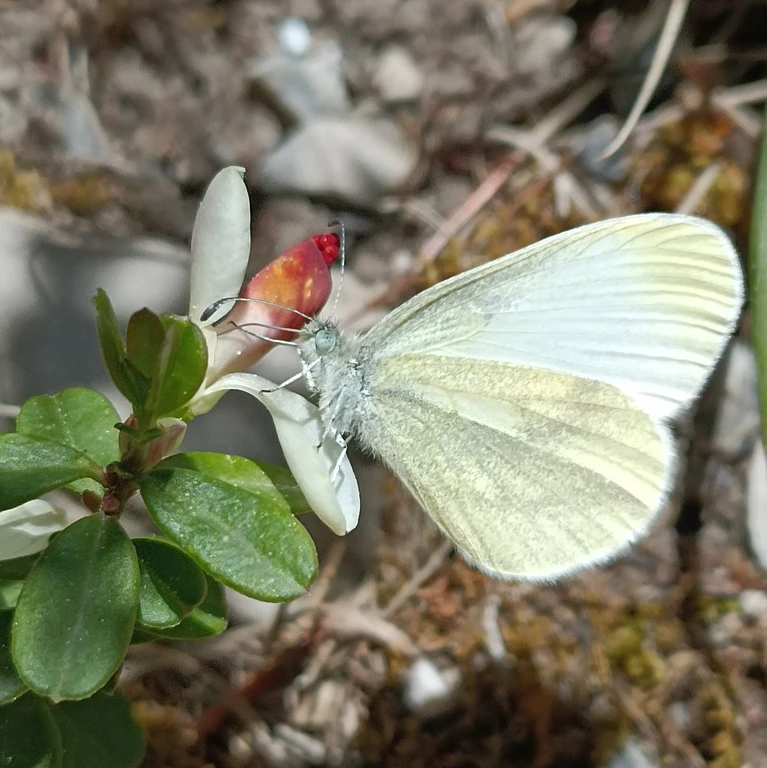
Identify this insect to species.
Leptidea sinapis/juvernica
